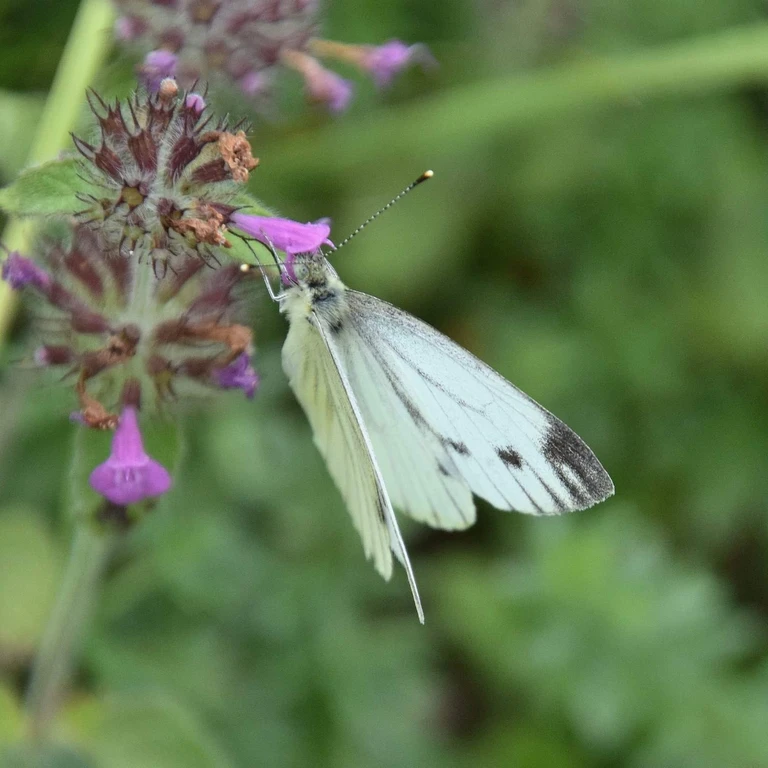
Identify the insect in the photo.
Pieris napi
